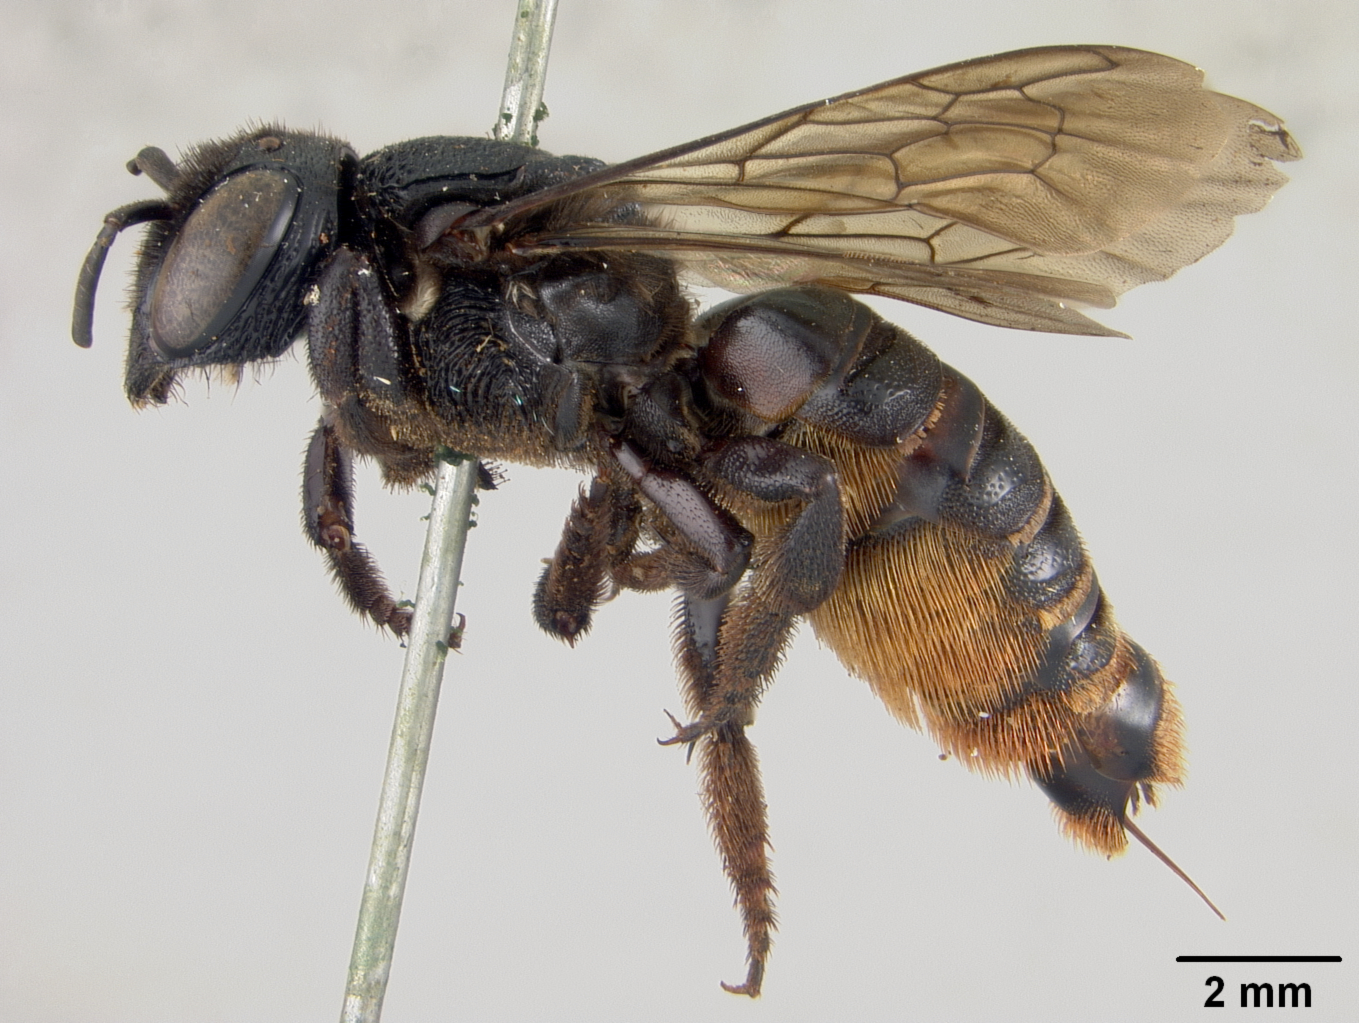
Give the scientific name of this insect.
Megachile obrepta
